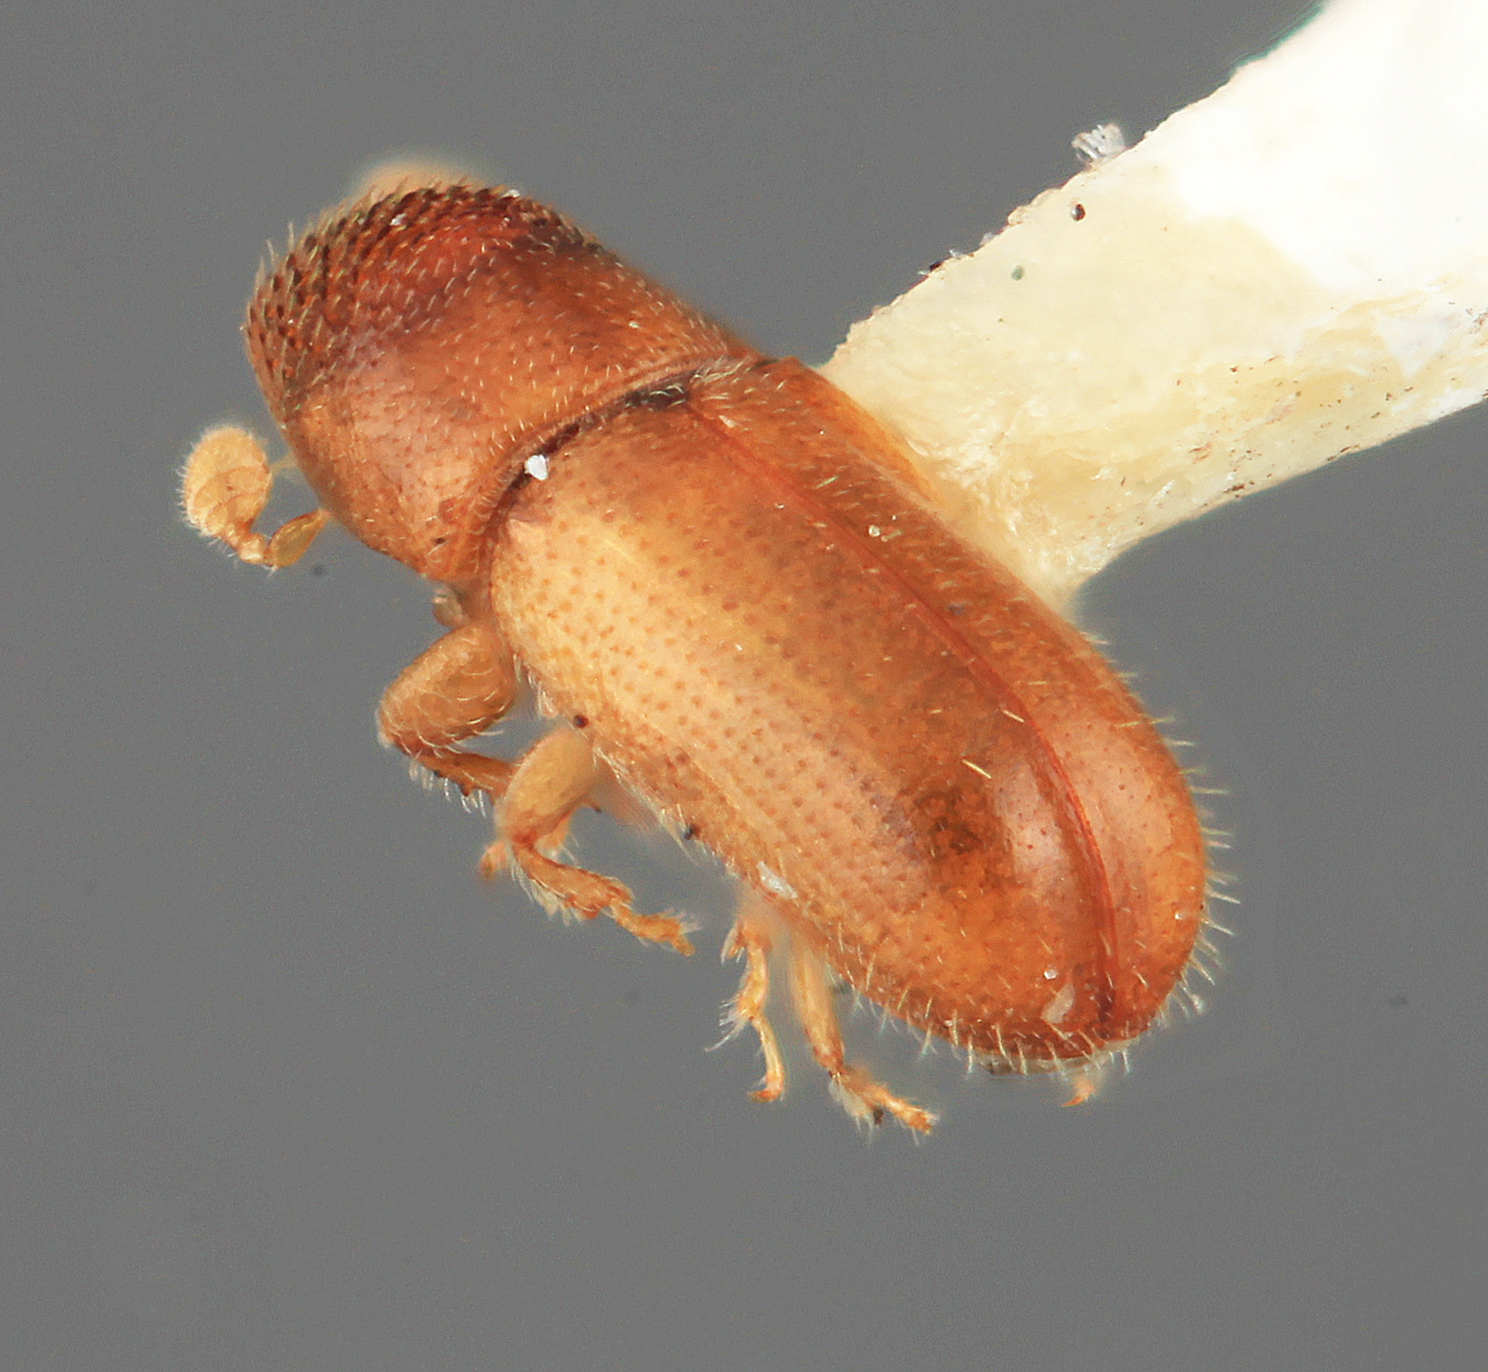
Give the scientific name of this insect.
Pseudopityophthorus durangoensis
